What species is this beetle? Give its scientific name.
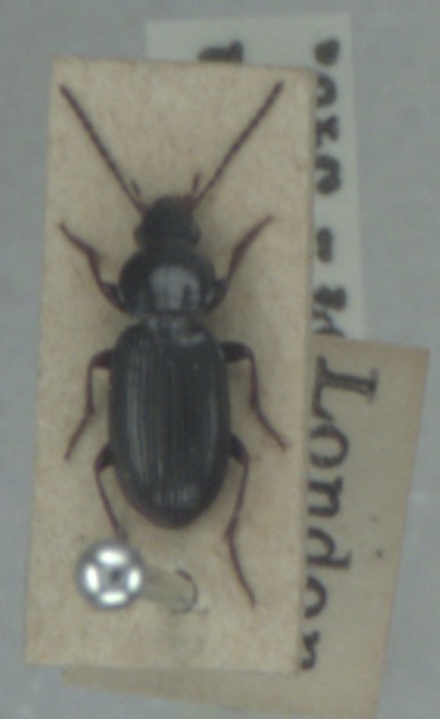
Pterostichus diligens
